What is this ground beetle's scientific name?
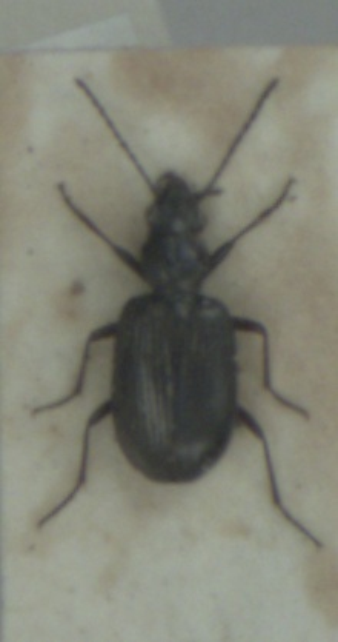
Bembidion tetracolum
